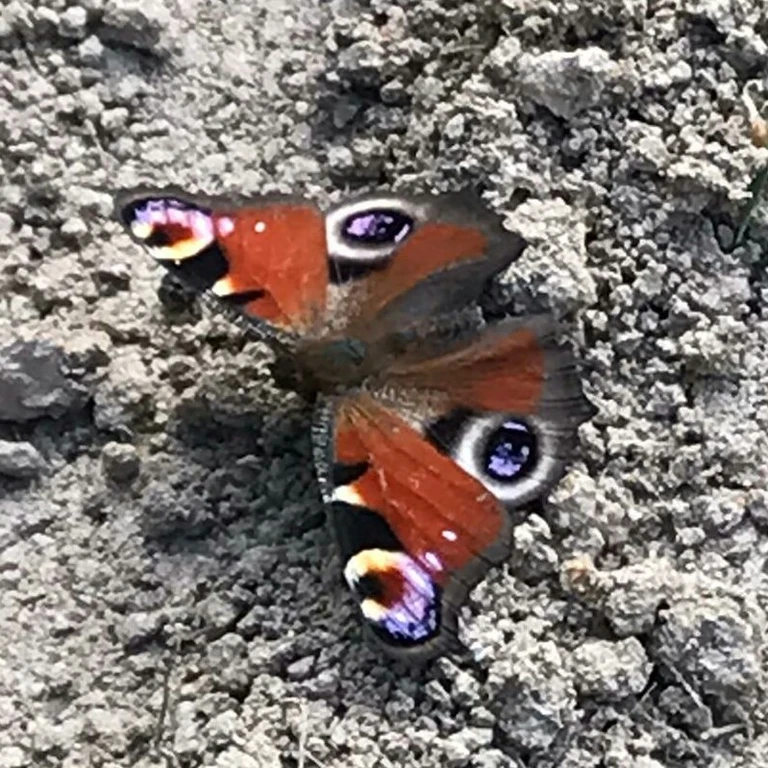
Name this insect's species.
Aglais io
